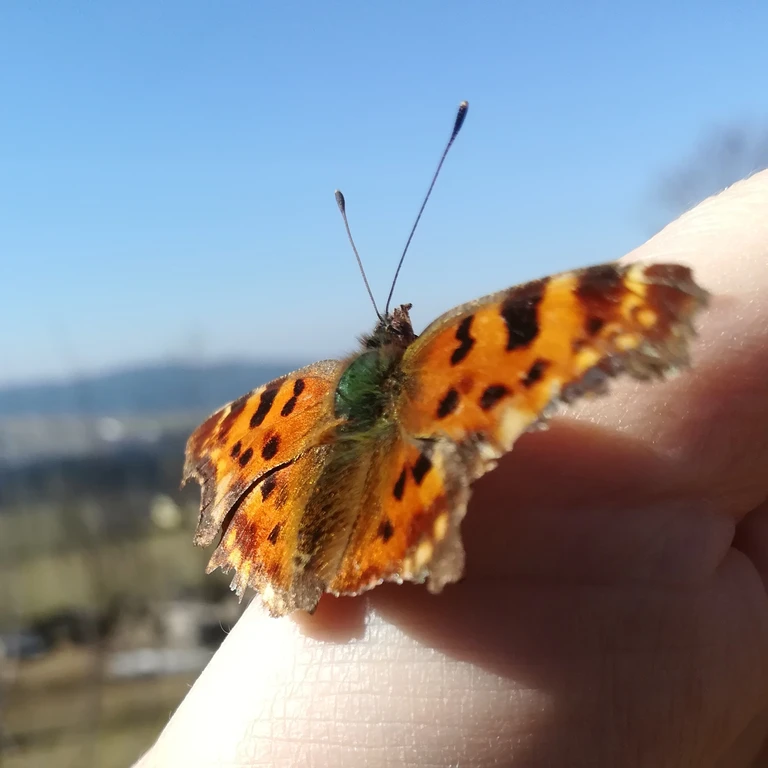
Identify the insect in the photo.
Polygonia c-album
